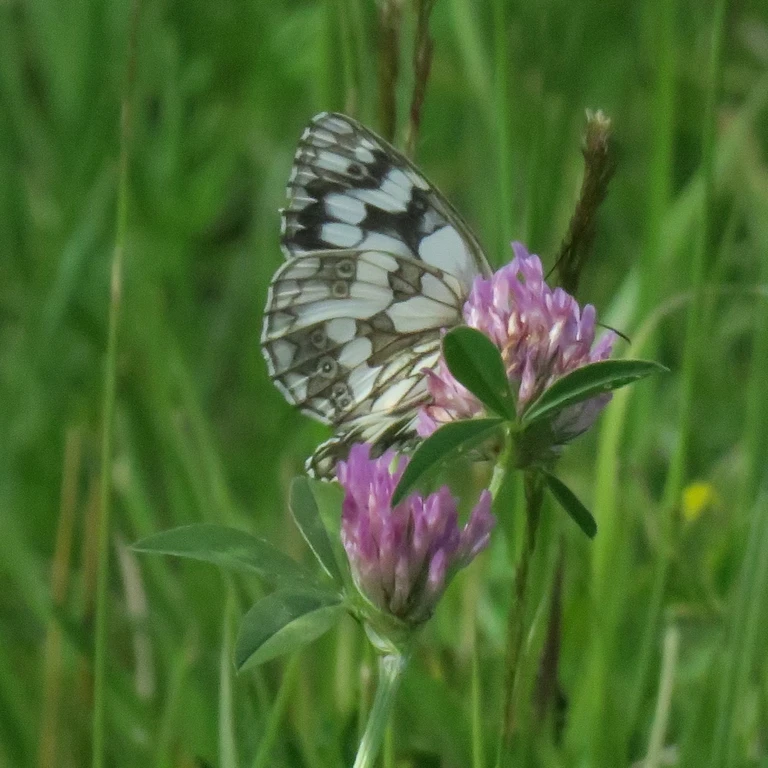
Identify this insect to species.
Melanargia galathea
